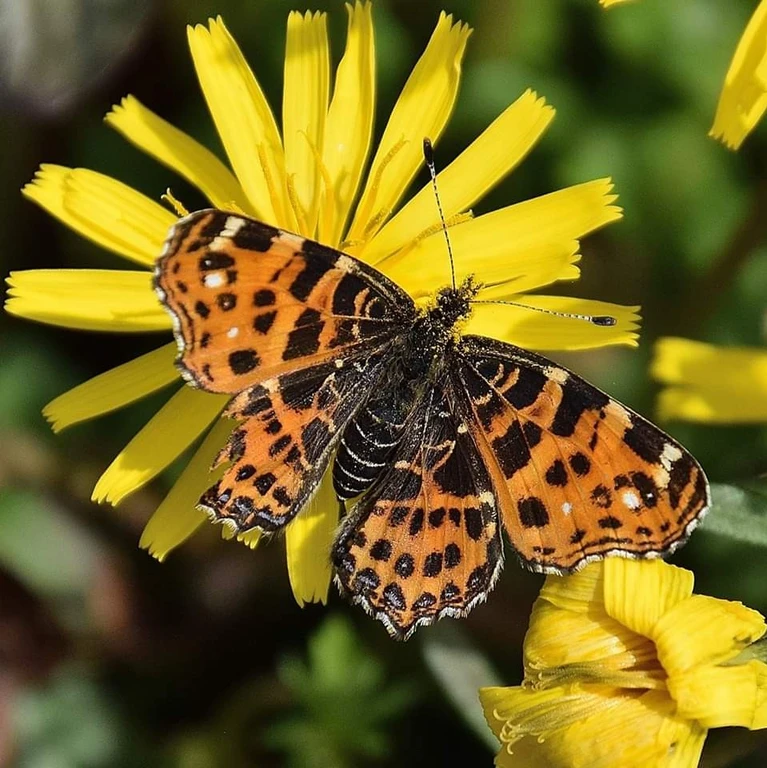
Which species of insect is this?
Araschnia levana
